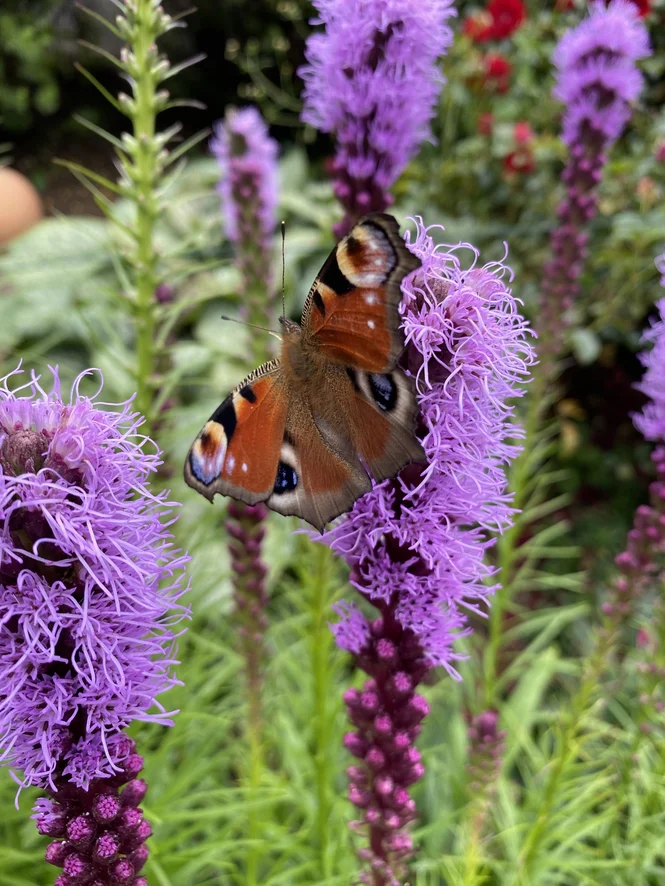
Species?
Aglais io
